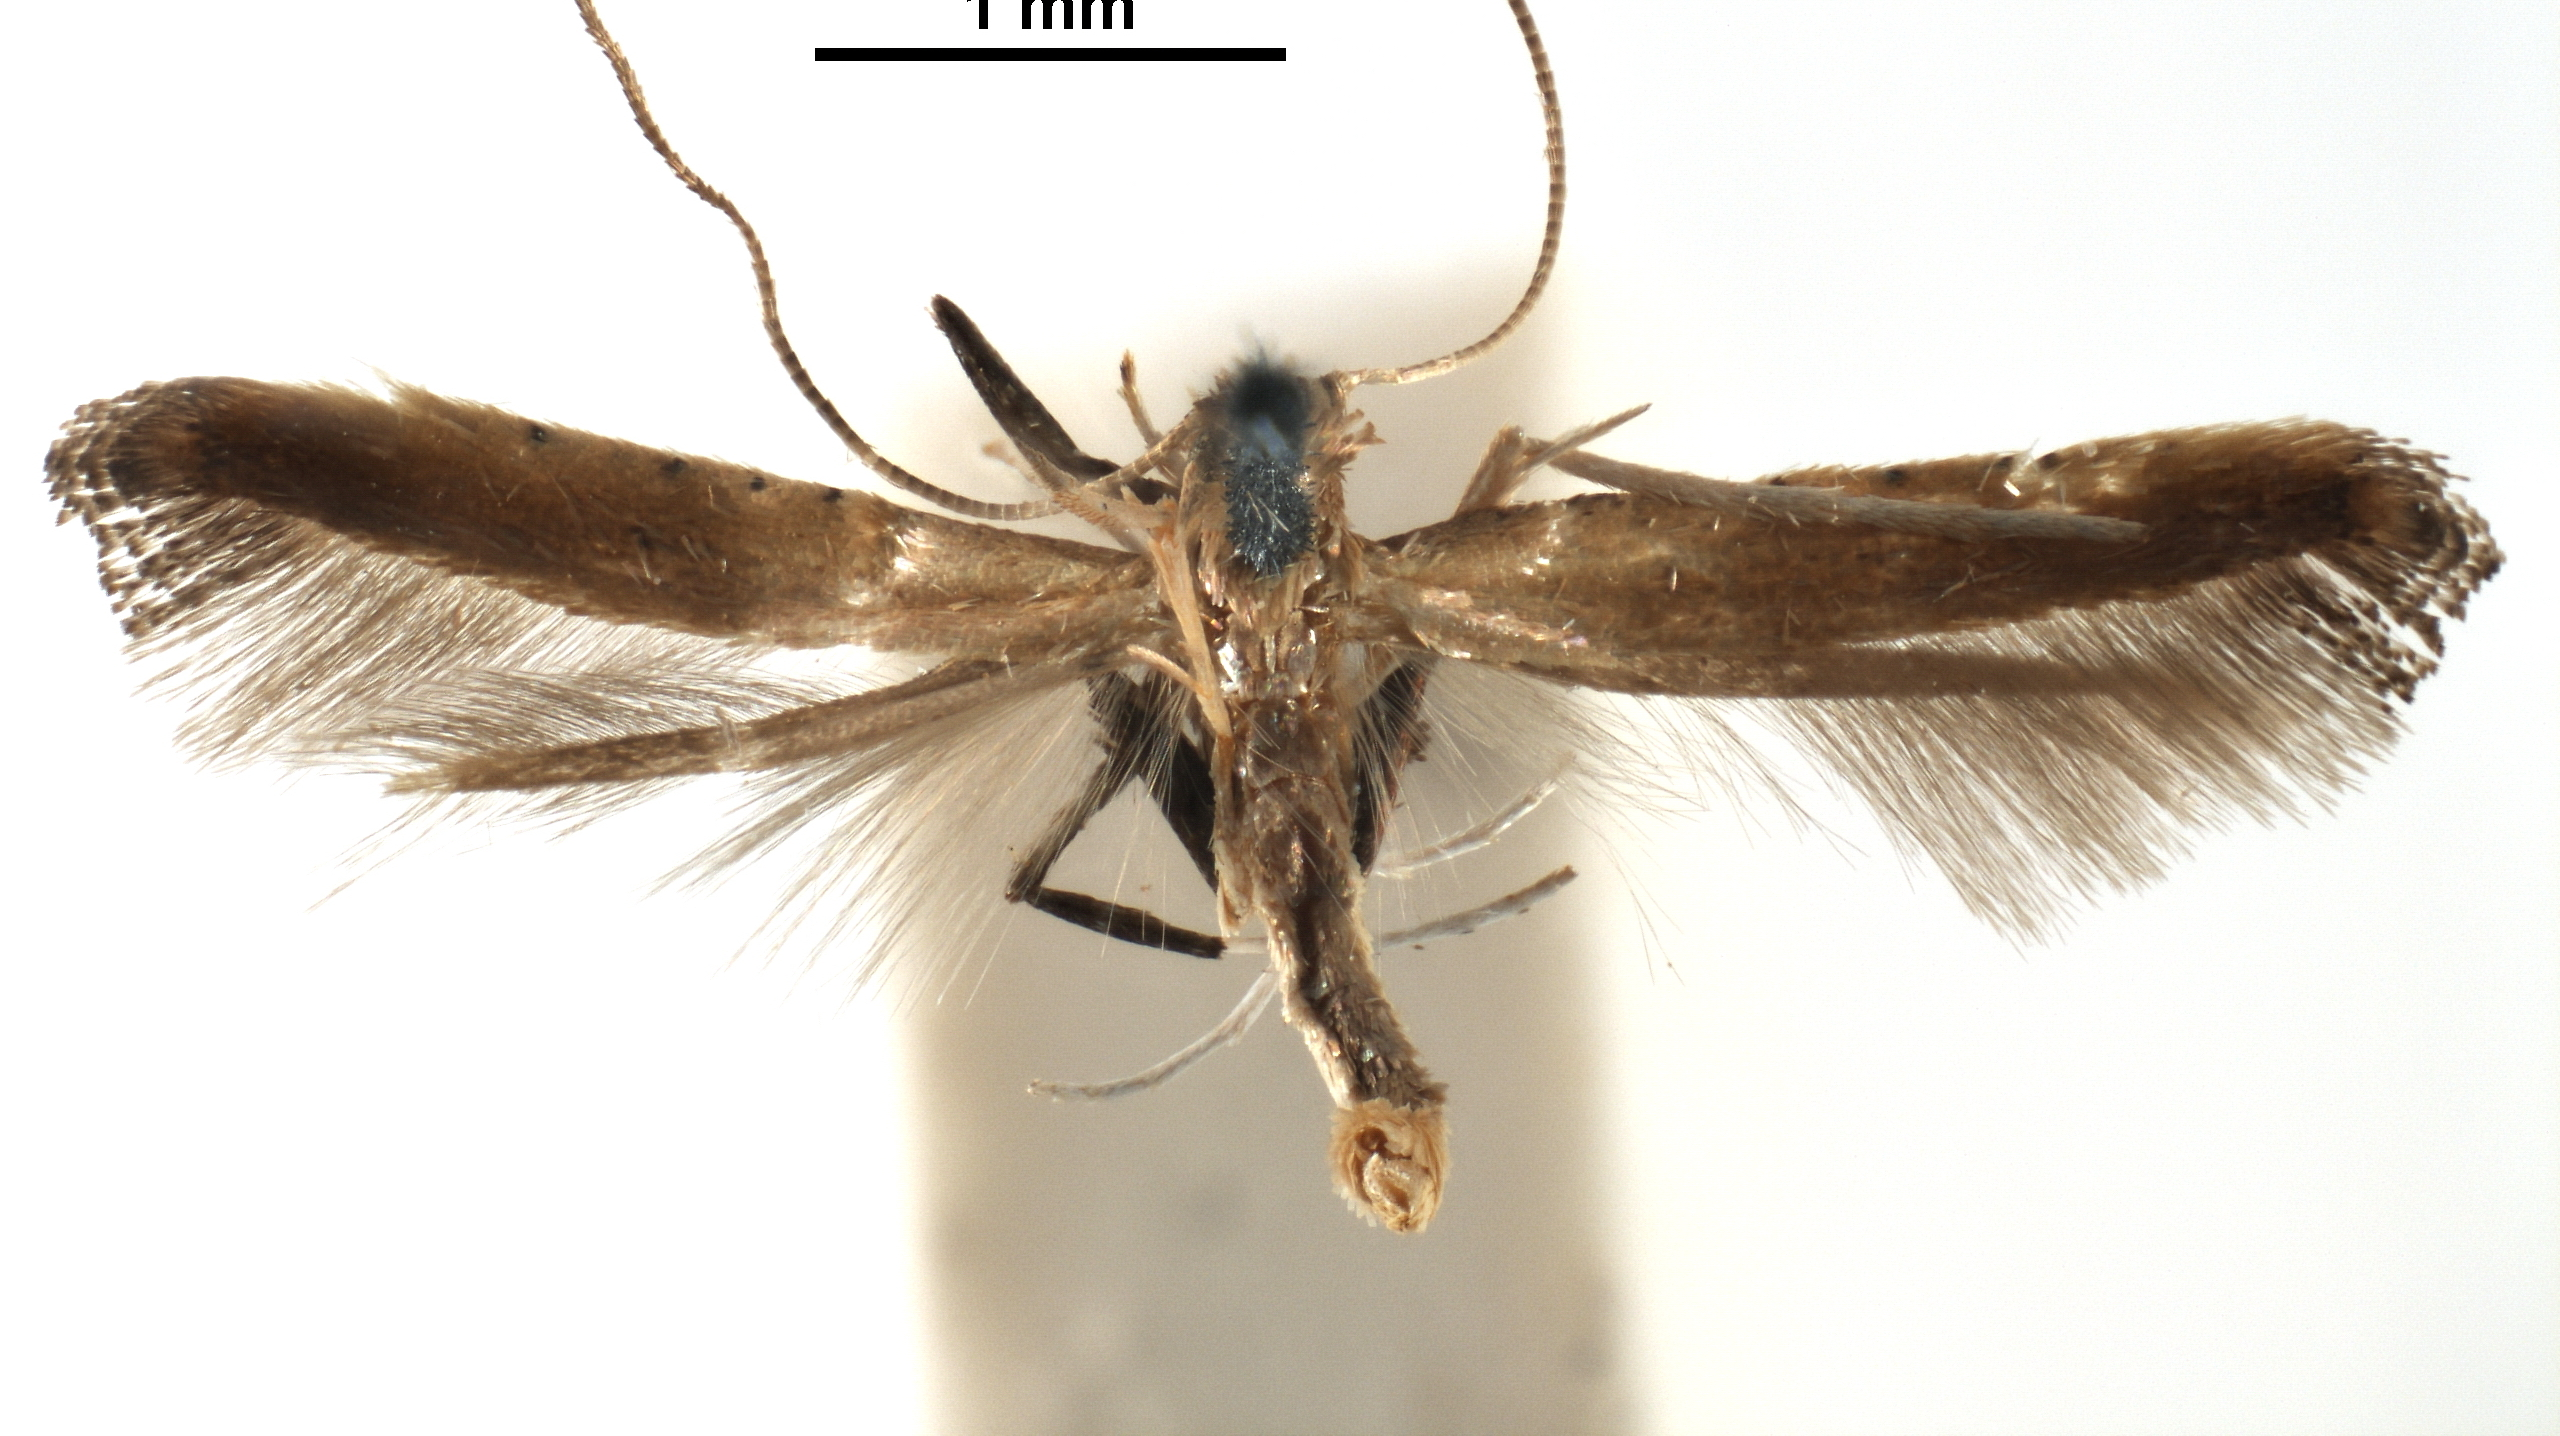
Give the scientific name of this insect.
Caloptilia soyella
